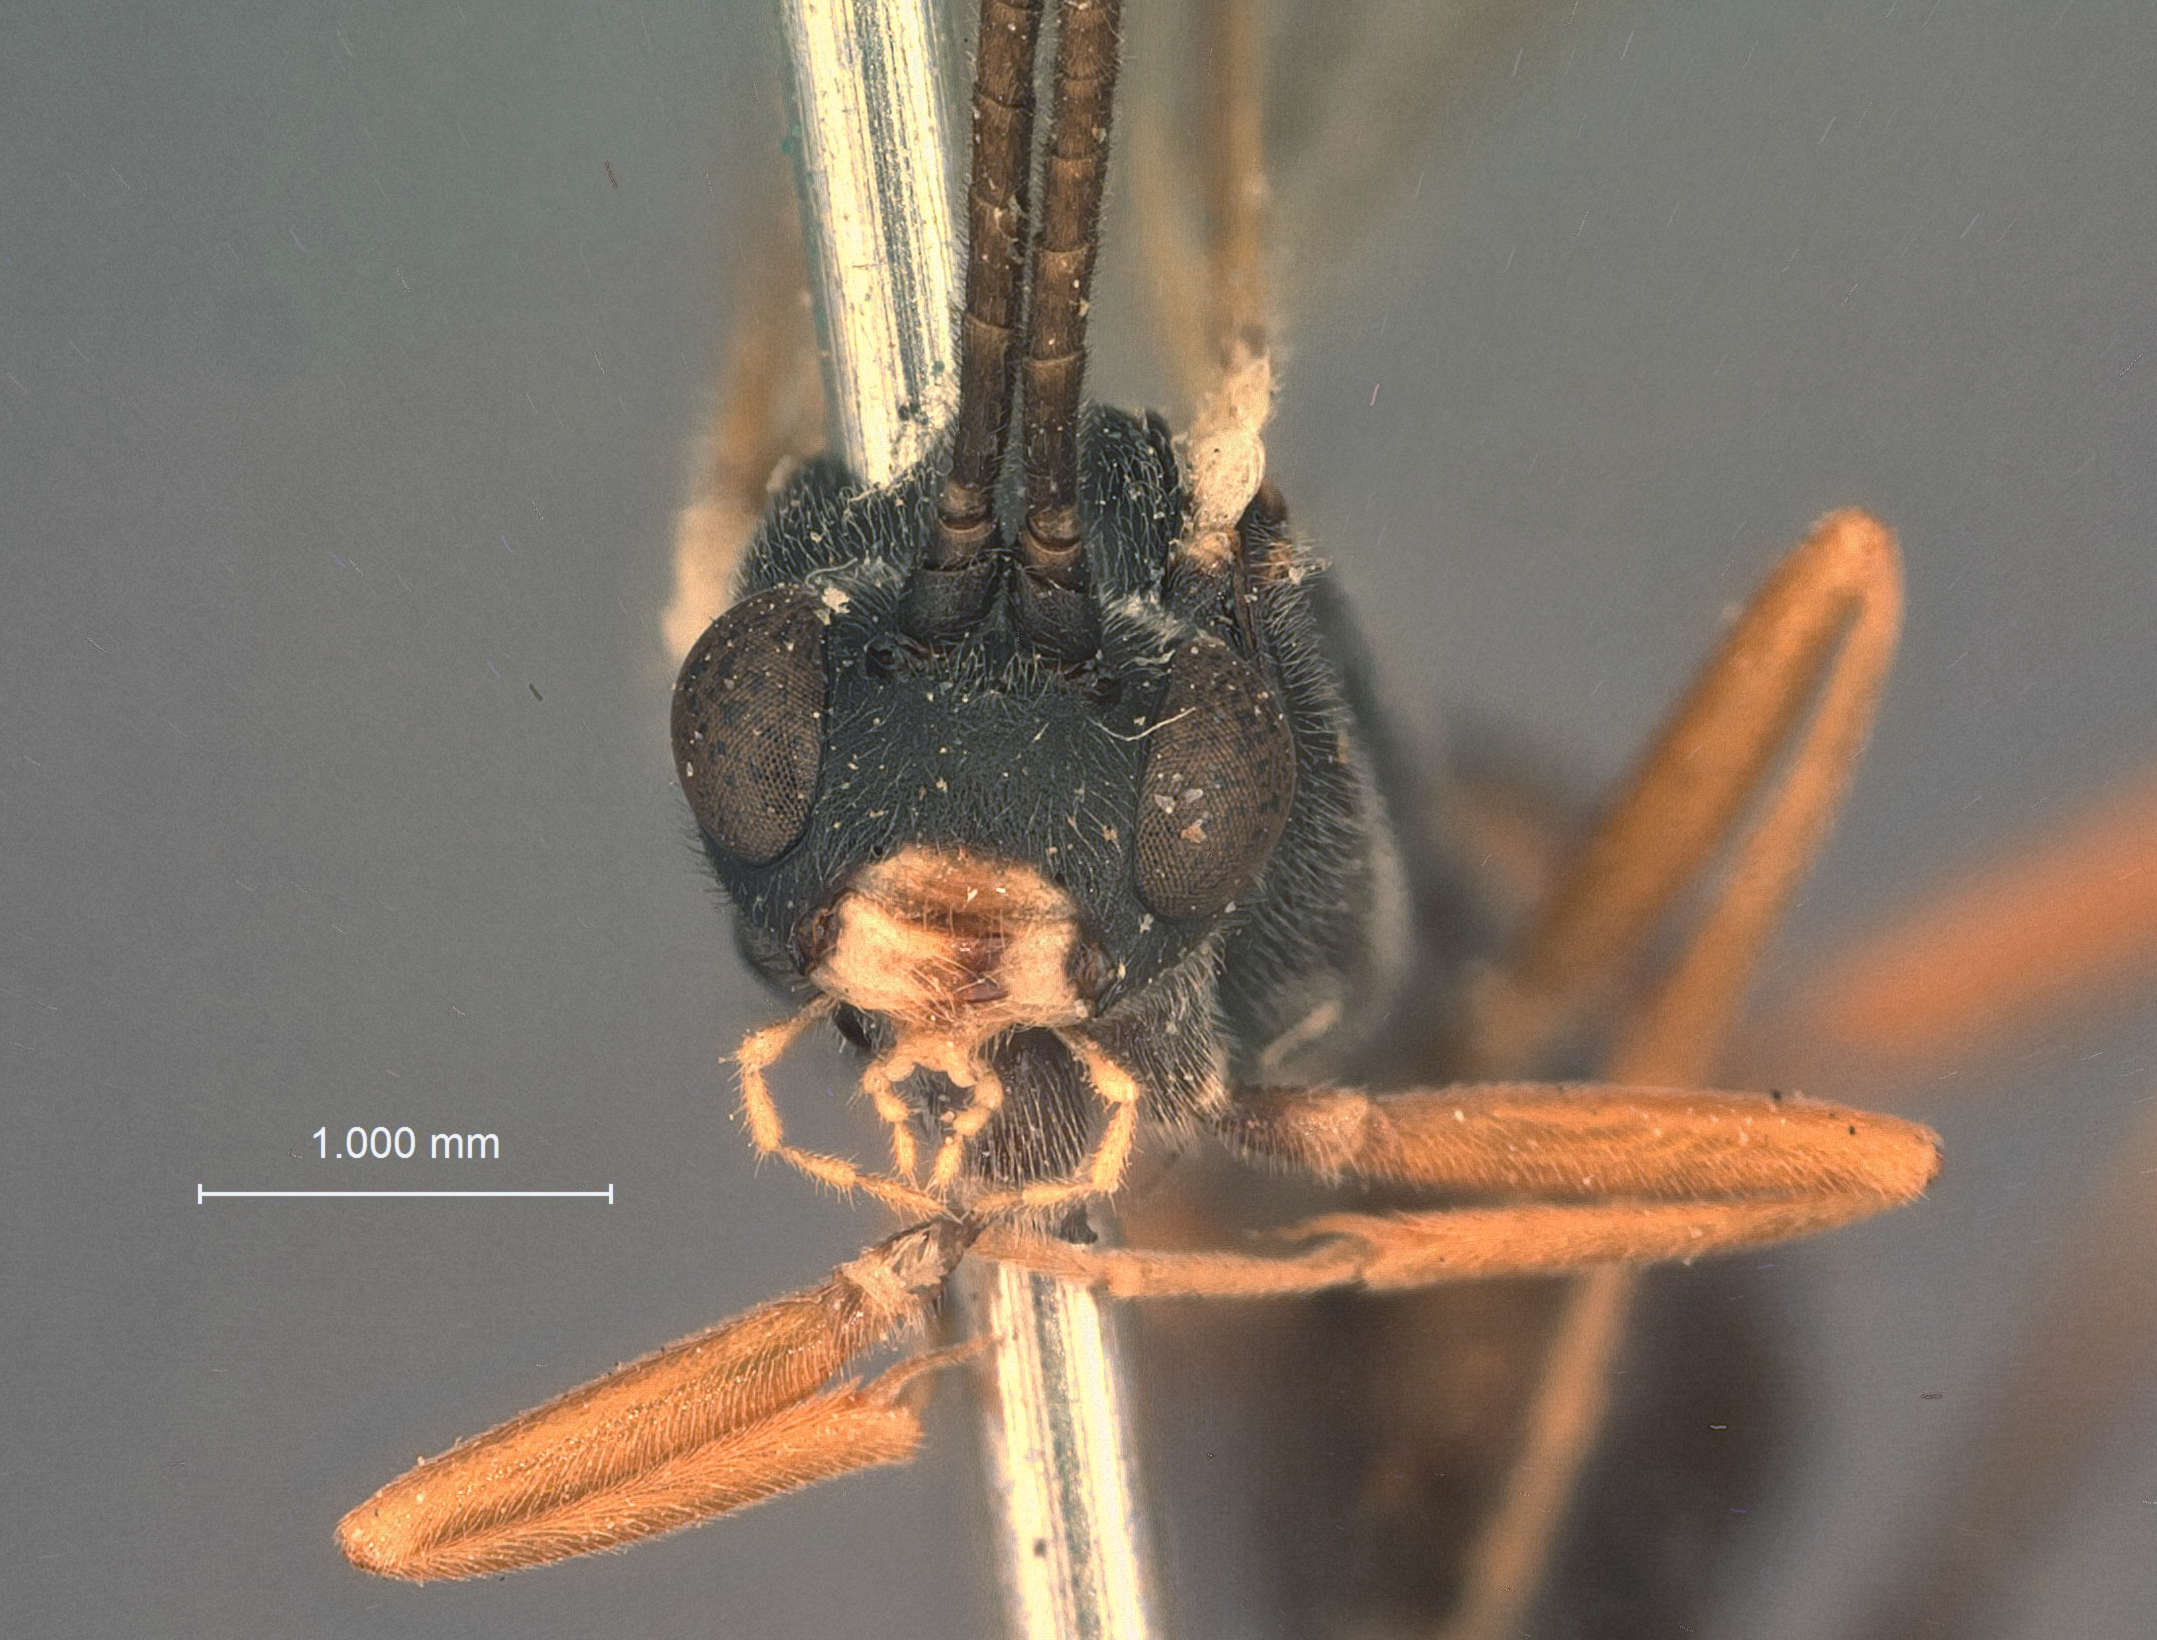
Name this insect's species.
Mesoleius stejnegeri
